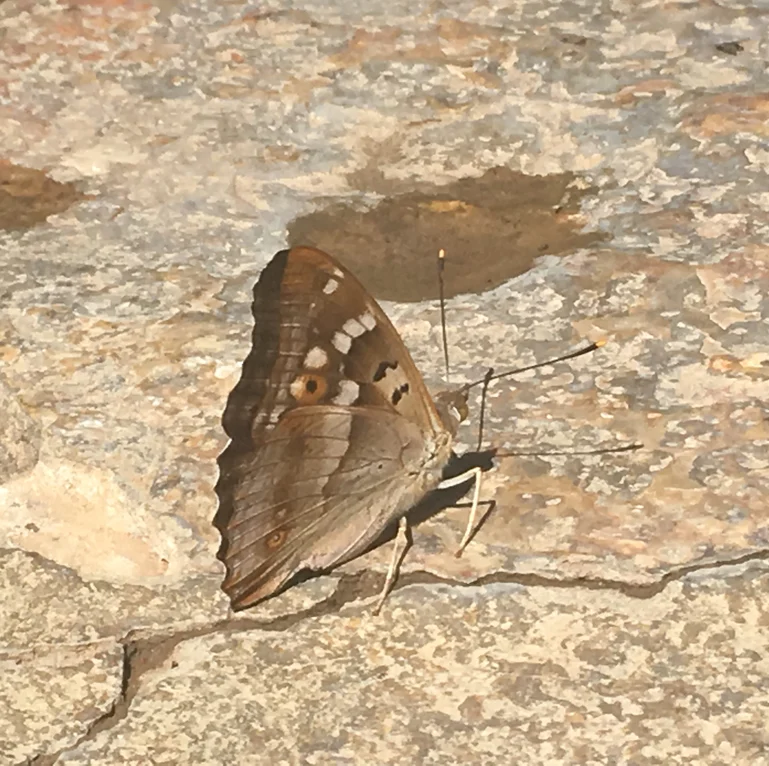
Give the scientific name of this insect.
Apatura ilia
